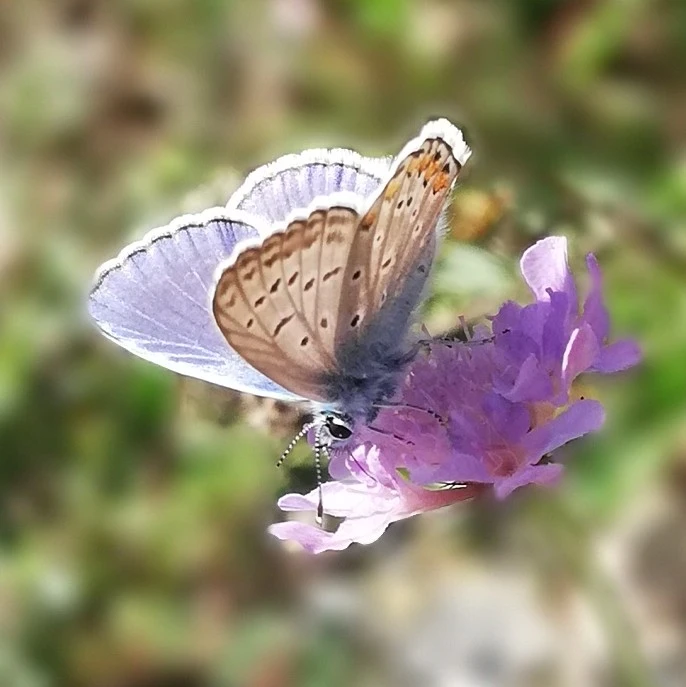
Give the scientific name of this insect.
Polyommatus icarus
